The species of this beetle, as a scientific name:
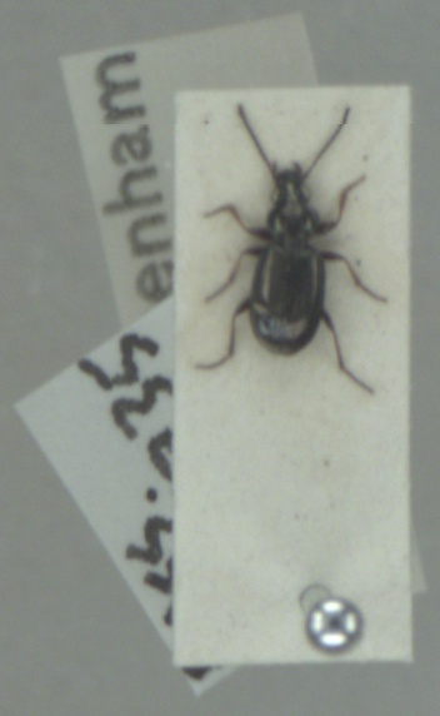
Bembidion properans
